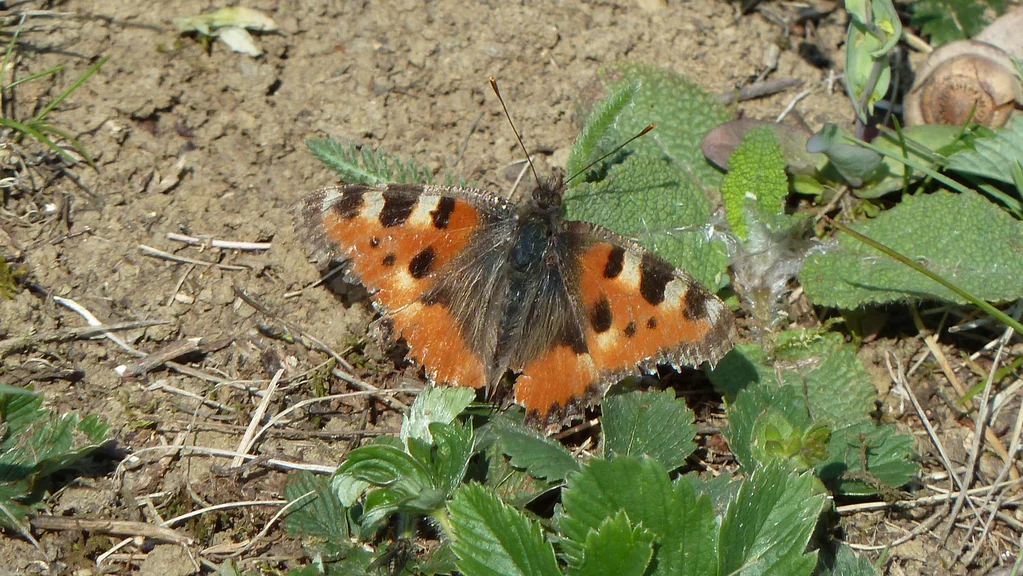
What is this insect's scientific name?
Aglais urticae
